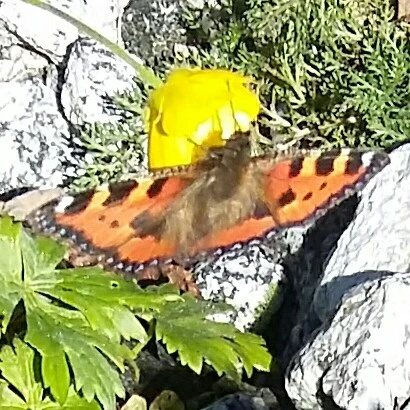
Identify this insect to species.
Aglais urticae
